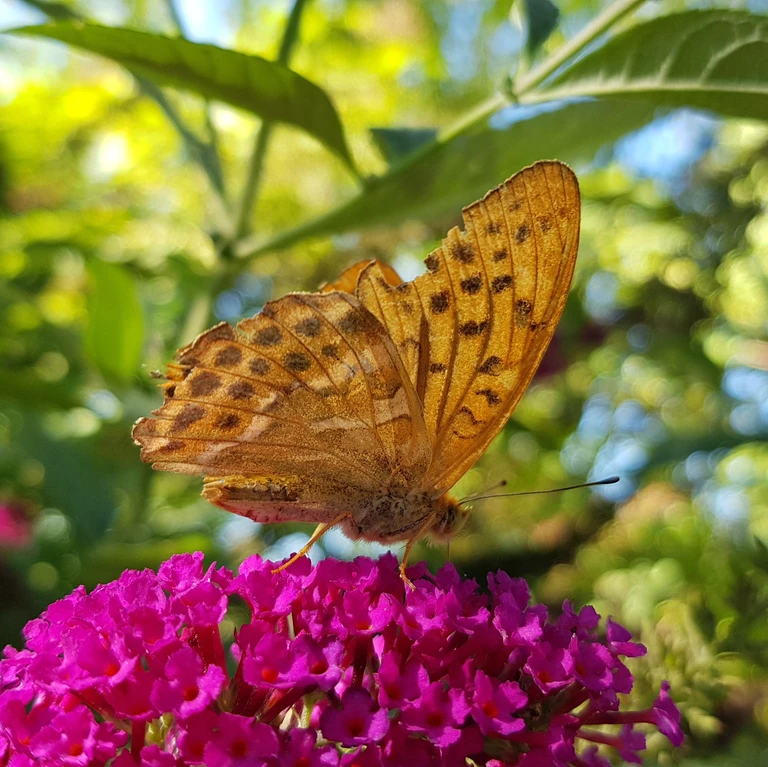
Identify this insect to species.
Argynnis paphia
